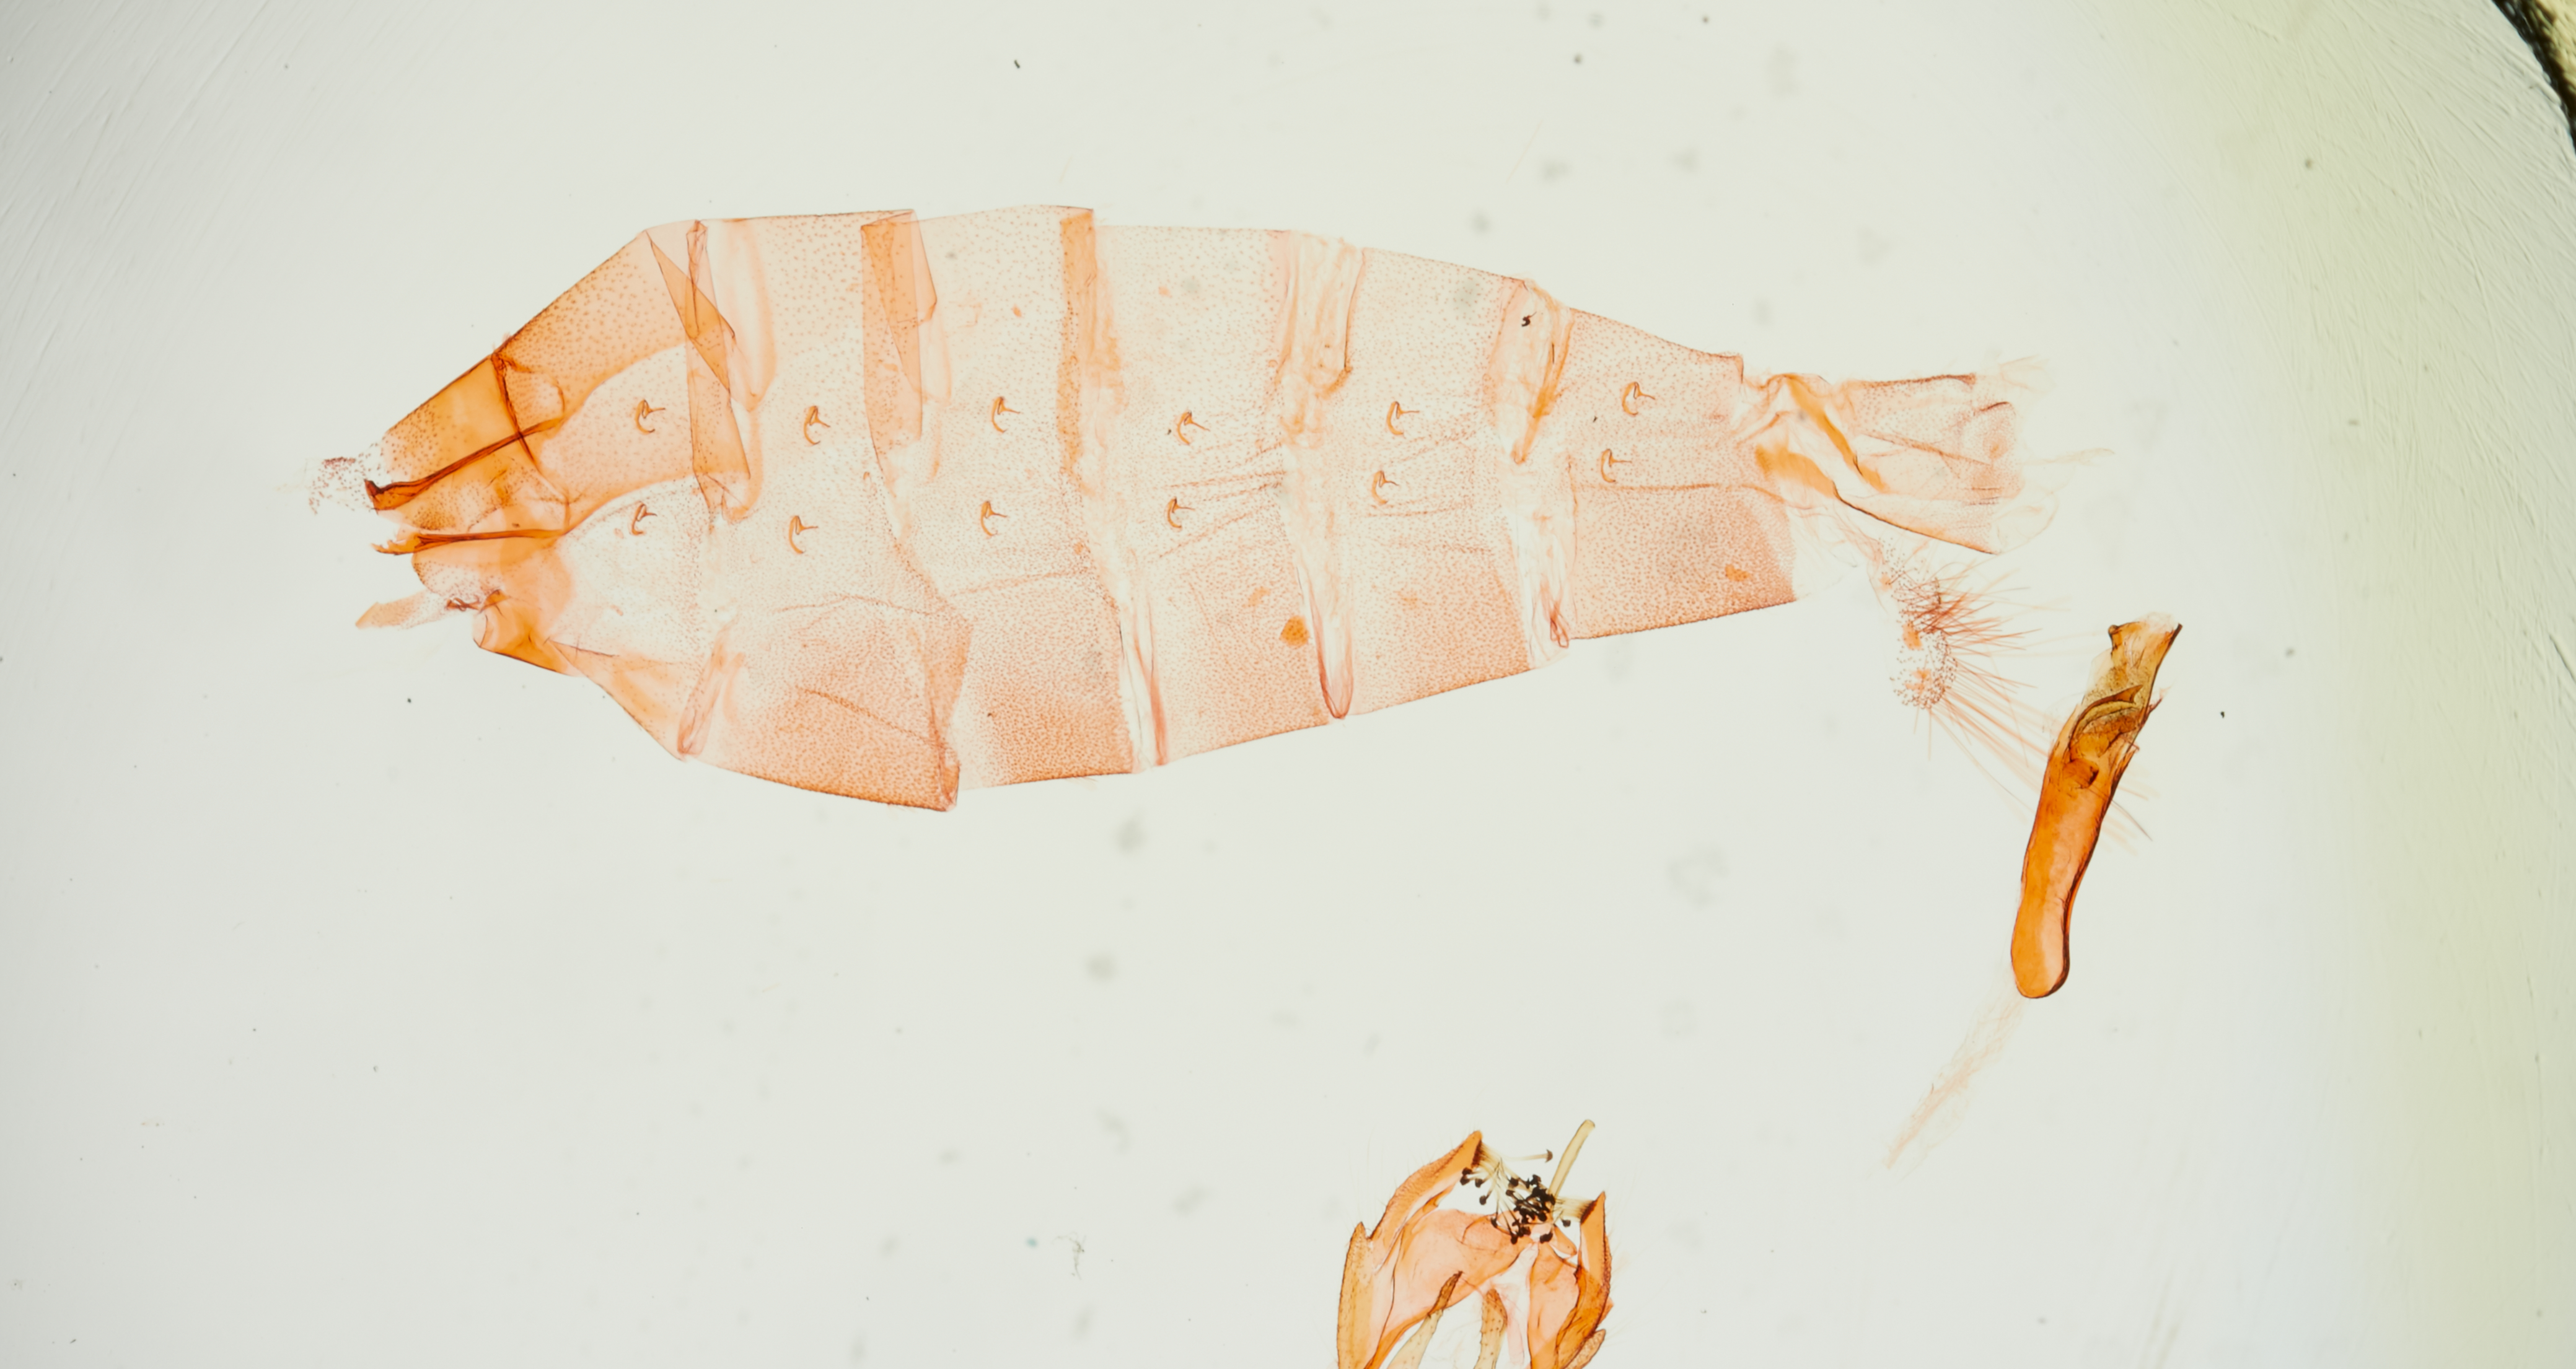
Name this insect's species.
Stenoma vividella (also Chlamydastis vividella)
